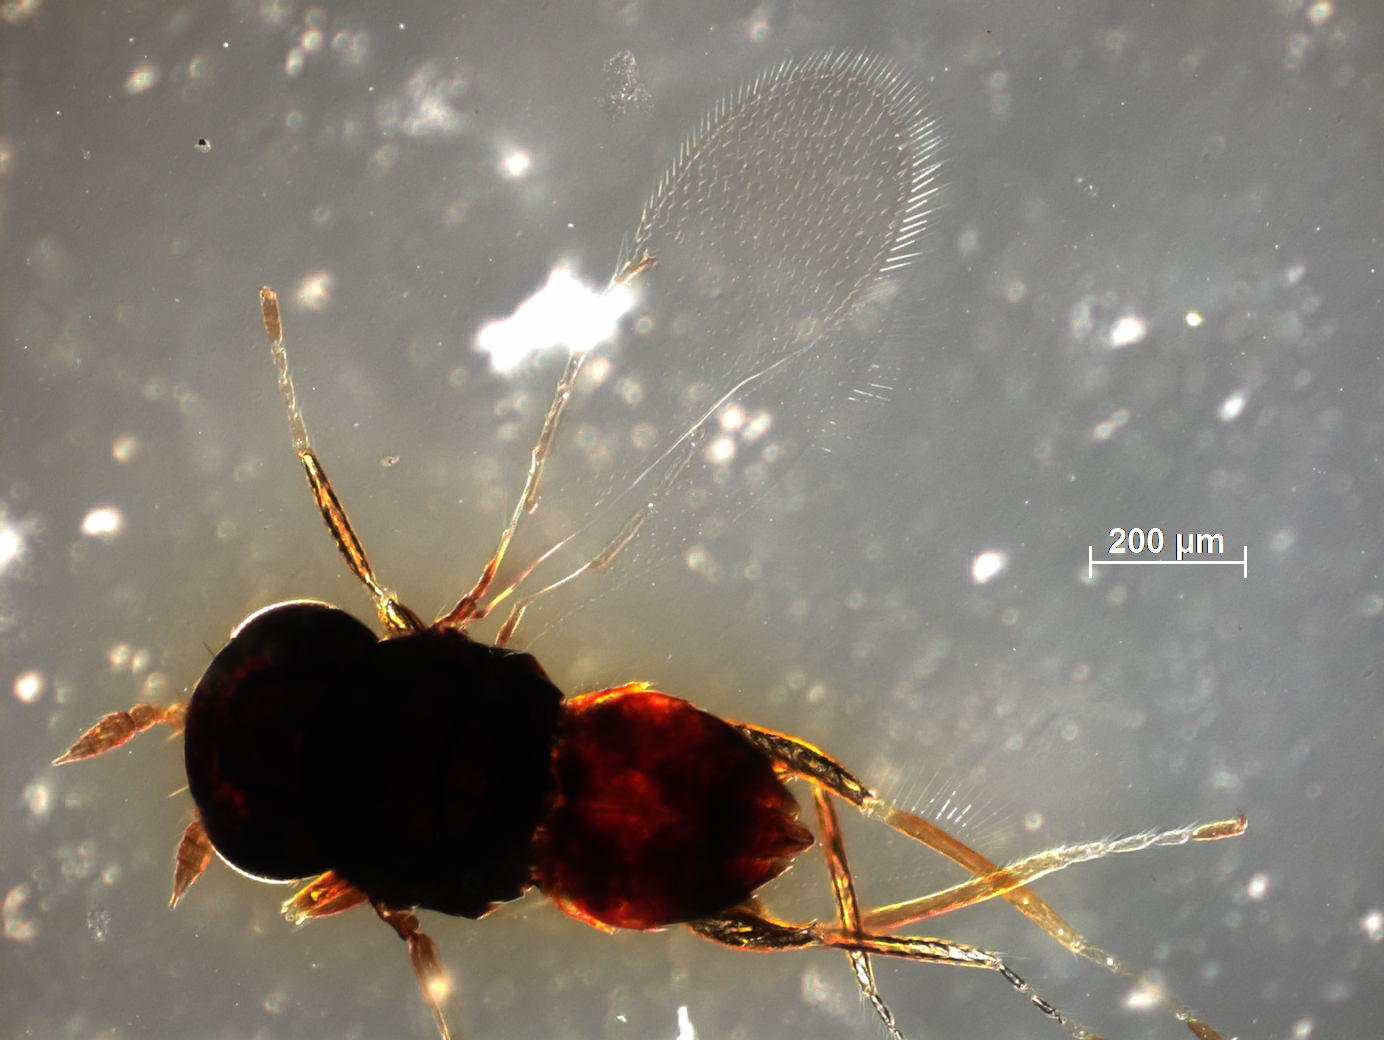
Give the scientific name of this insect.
Cardiogaster hyalina
